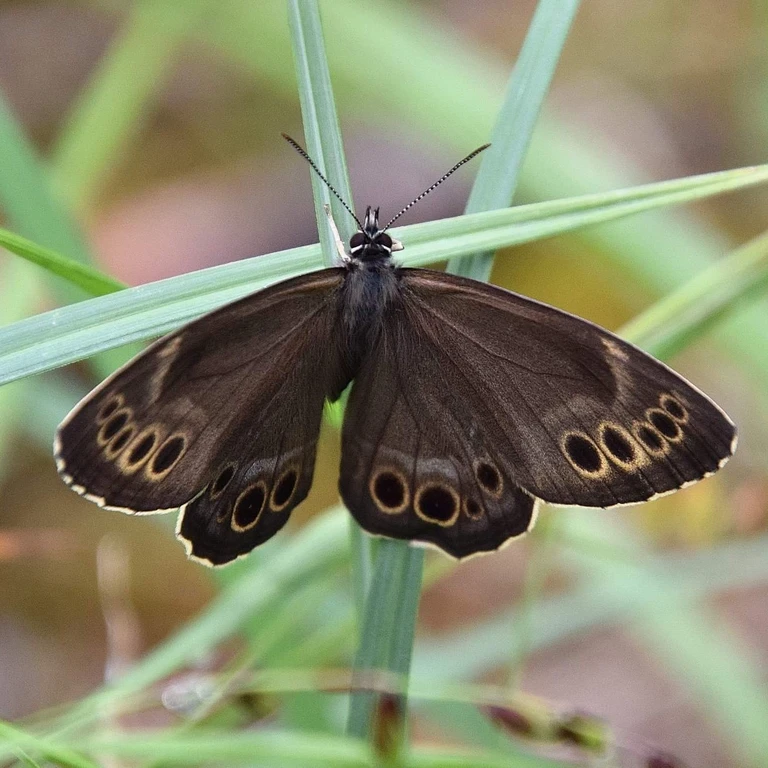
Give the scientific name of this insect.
Lopinga achine (also Pararge achine)
